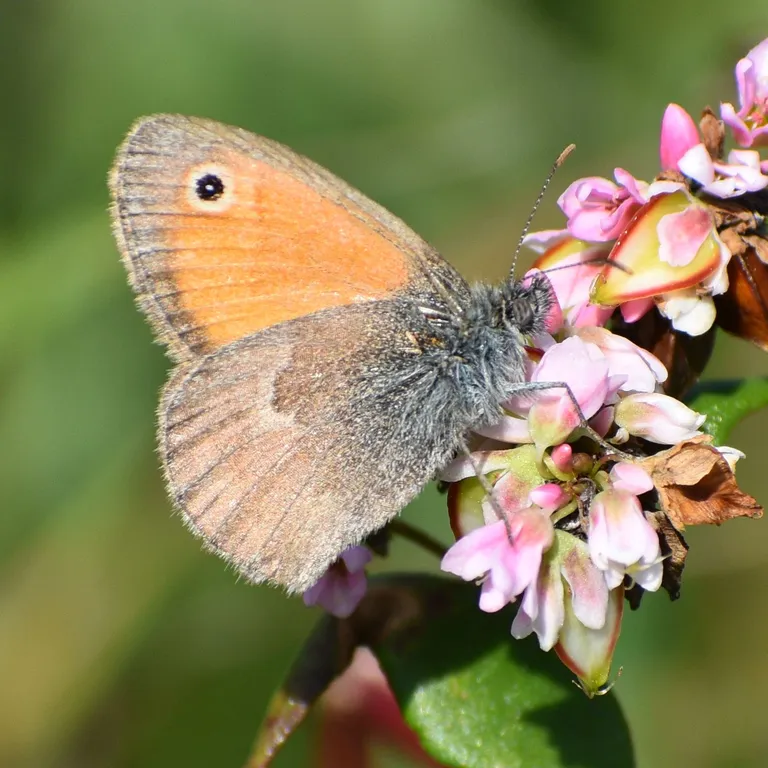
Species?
Coenonympha pamphilus
